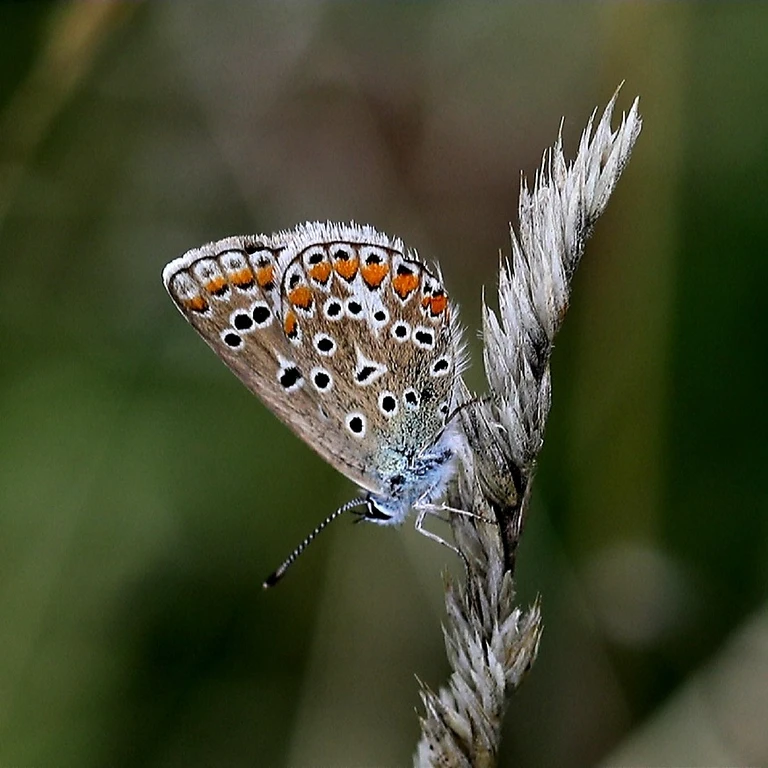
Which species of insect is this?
Polyommatus icarus
